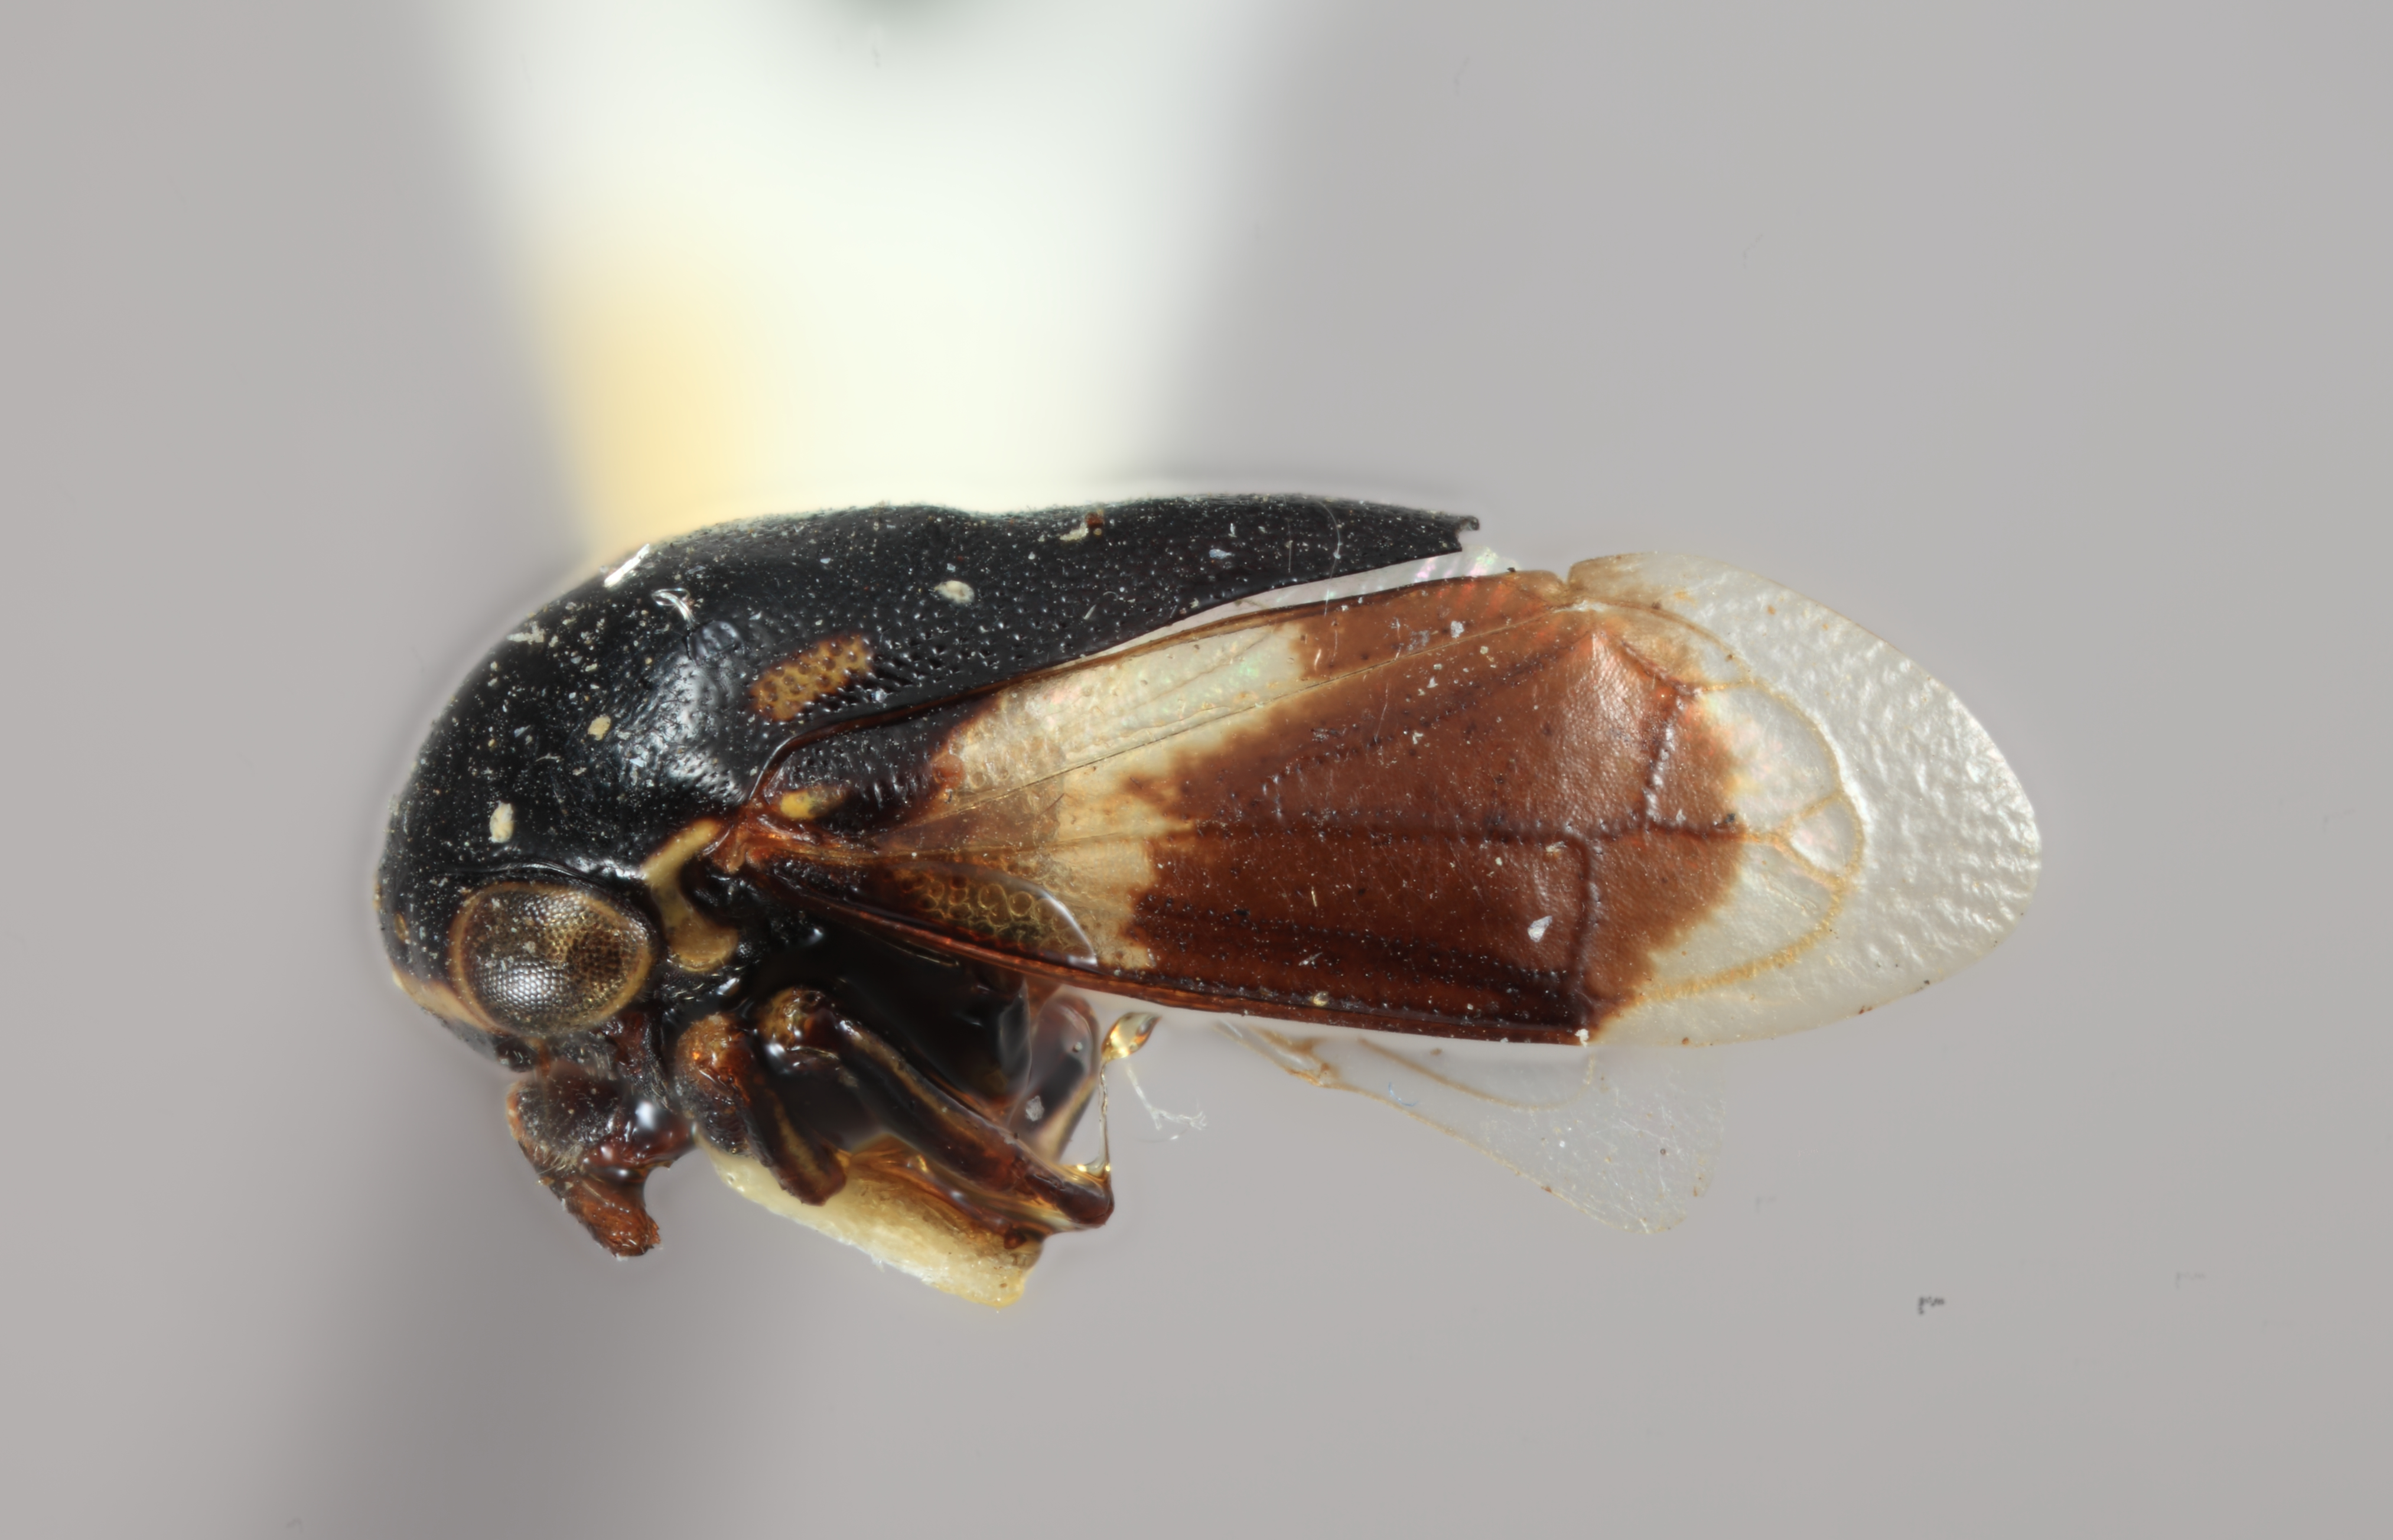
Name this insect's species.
Micrutalis bella
